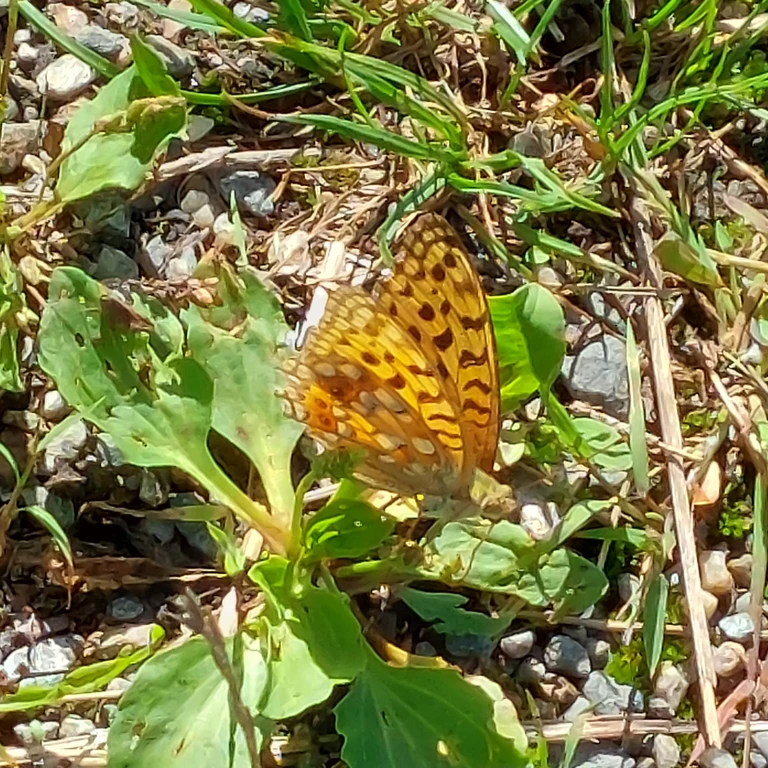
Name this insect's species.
Fabriciana adippe
